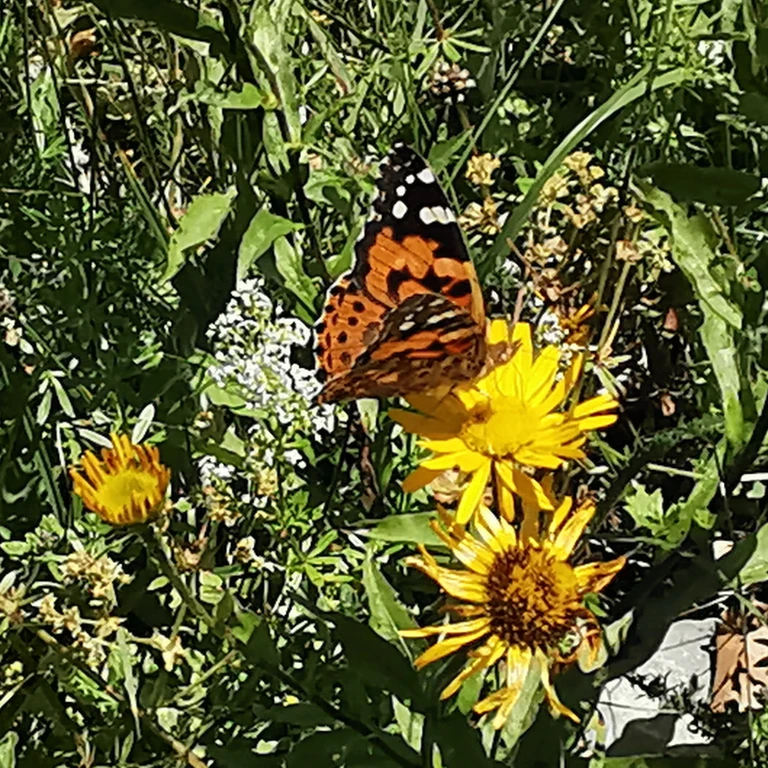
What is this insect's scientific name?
Vanessa cardui
